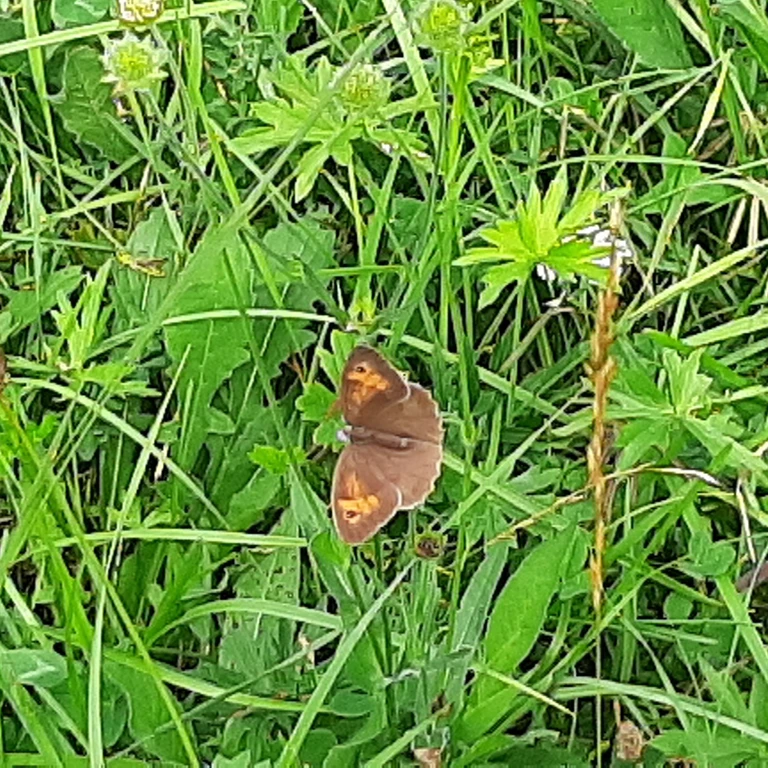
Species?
Maniola jurtina
